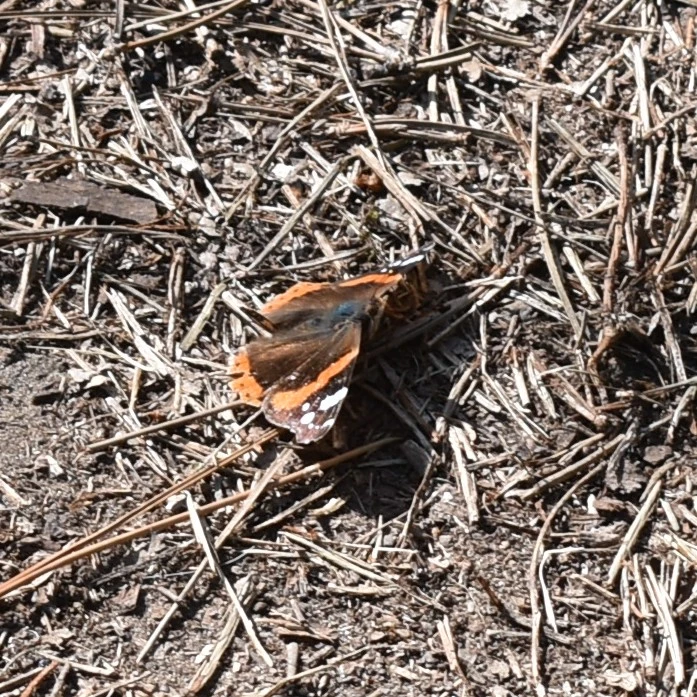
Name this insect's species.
Vanessa atalanta
